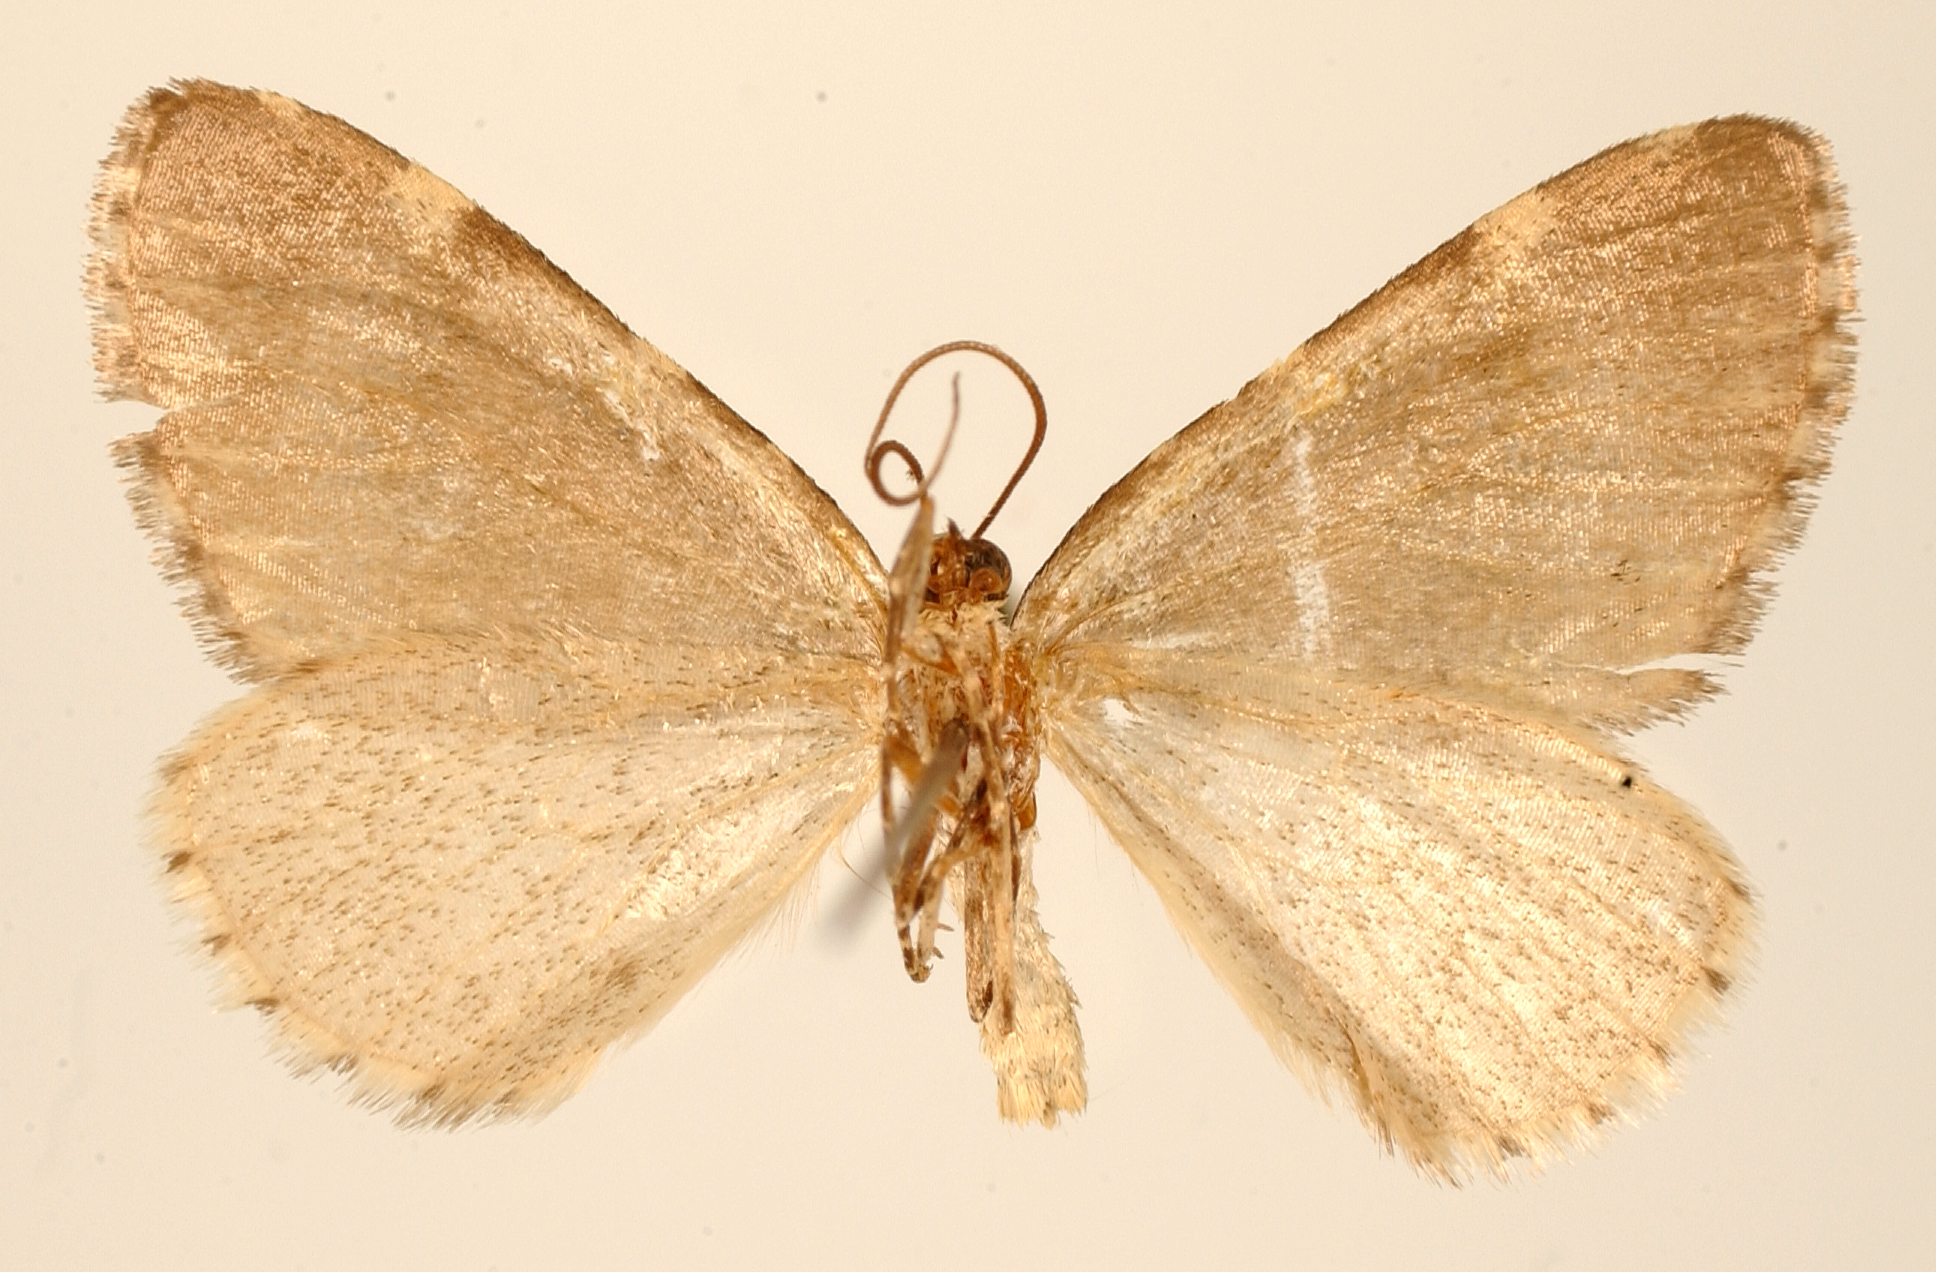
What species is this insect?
Hydriomena sylvaria
